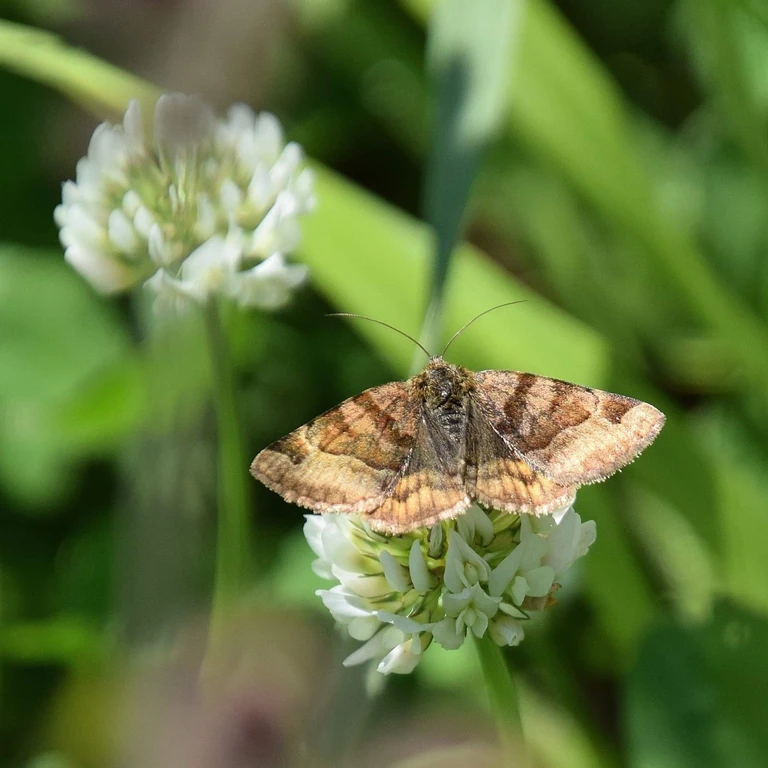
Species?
Euclidia glyphica
